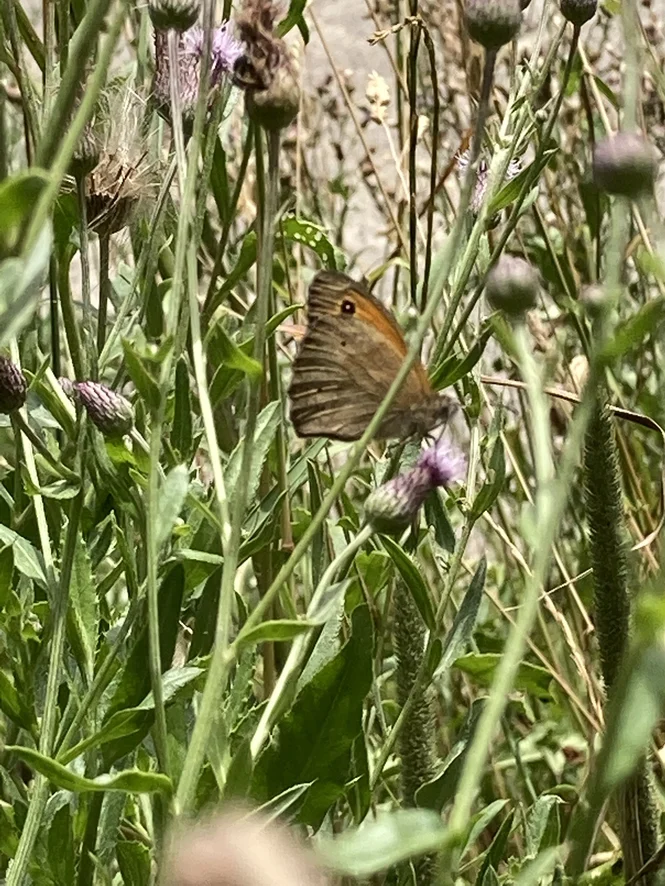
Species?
Maniola jurtina
